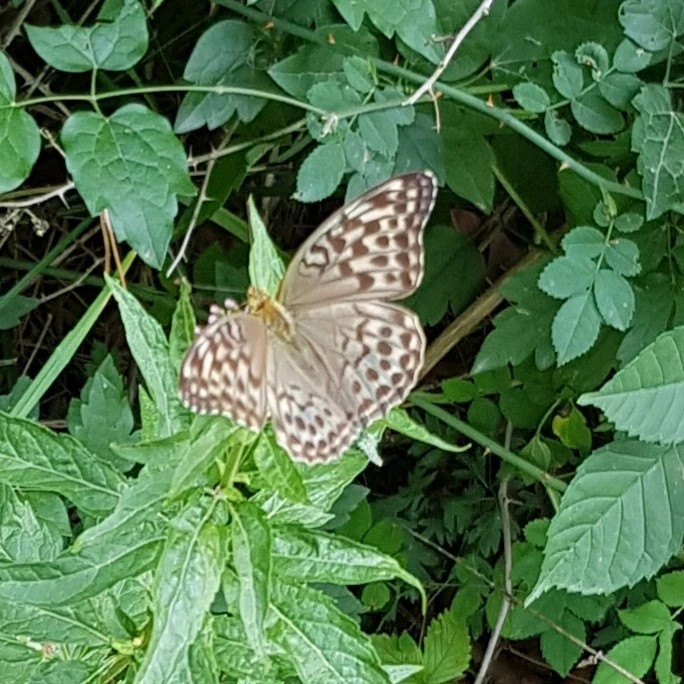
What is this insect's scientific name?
Argynnis paphia
